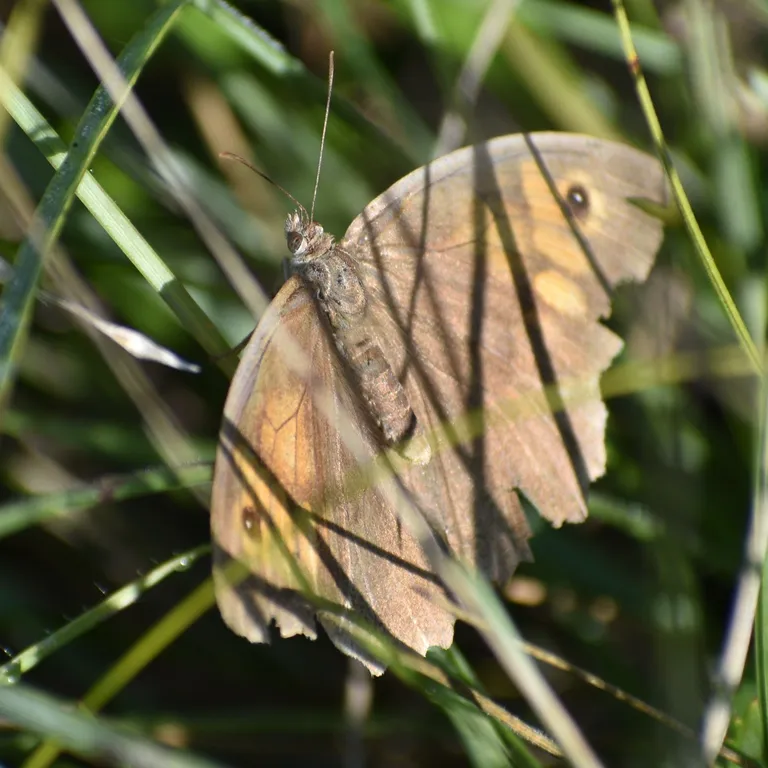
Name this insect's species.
Maniola jurtina
